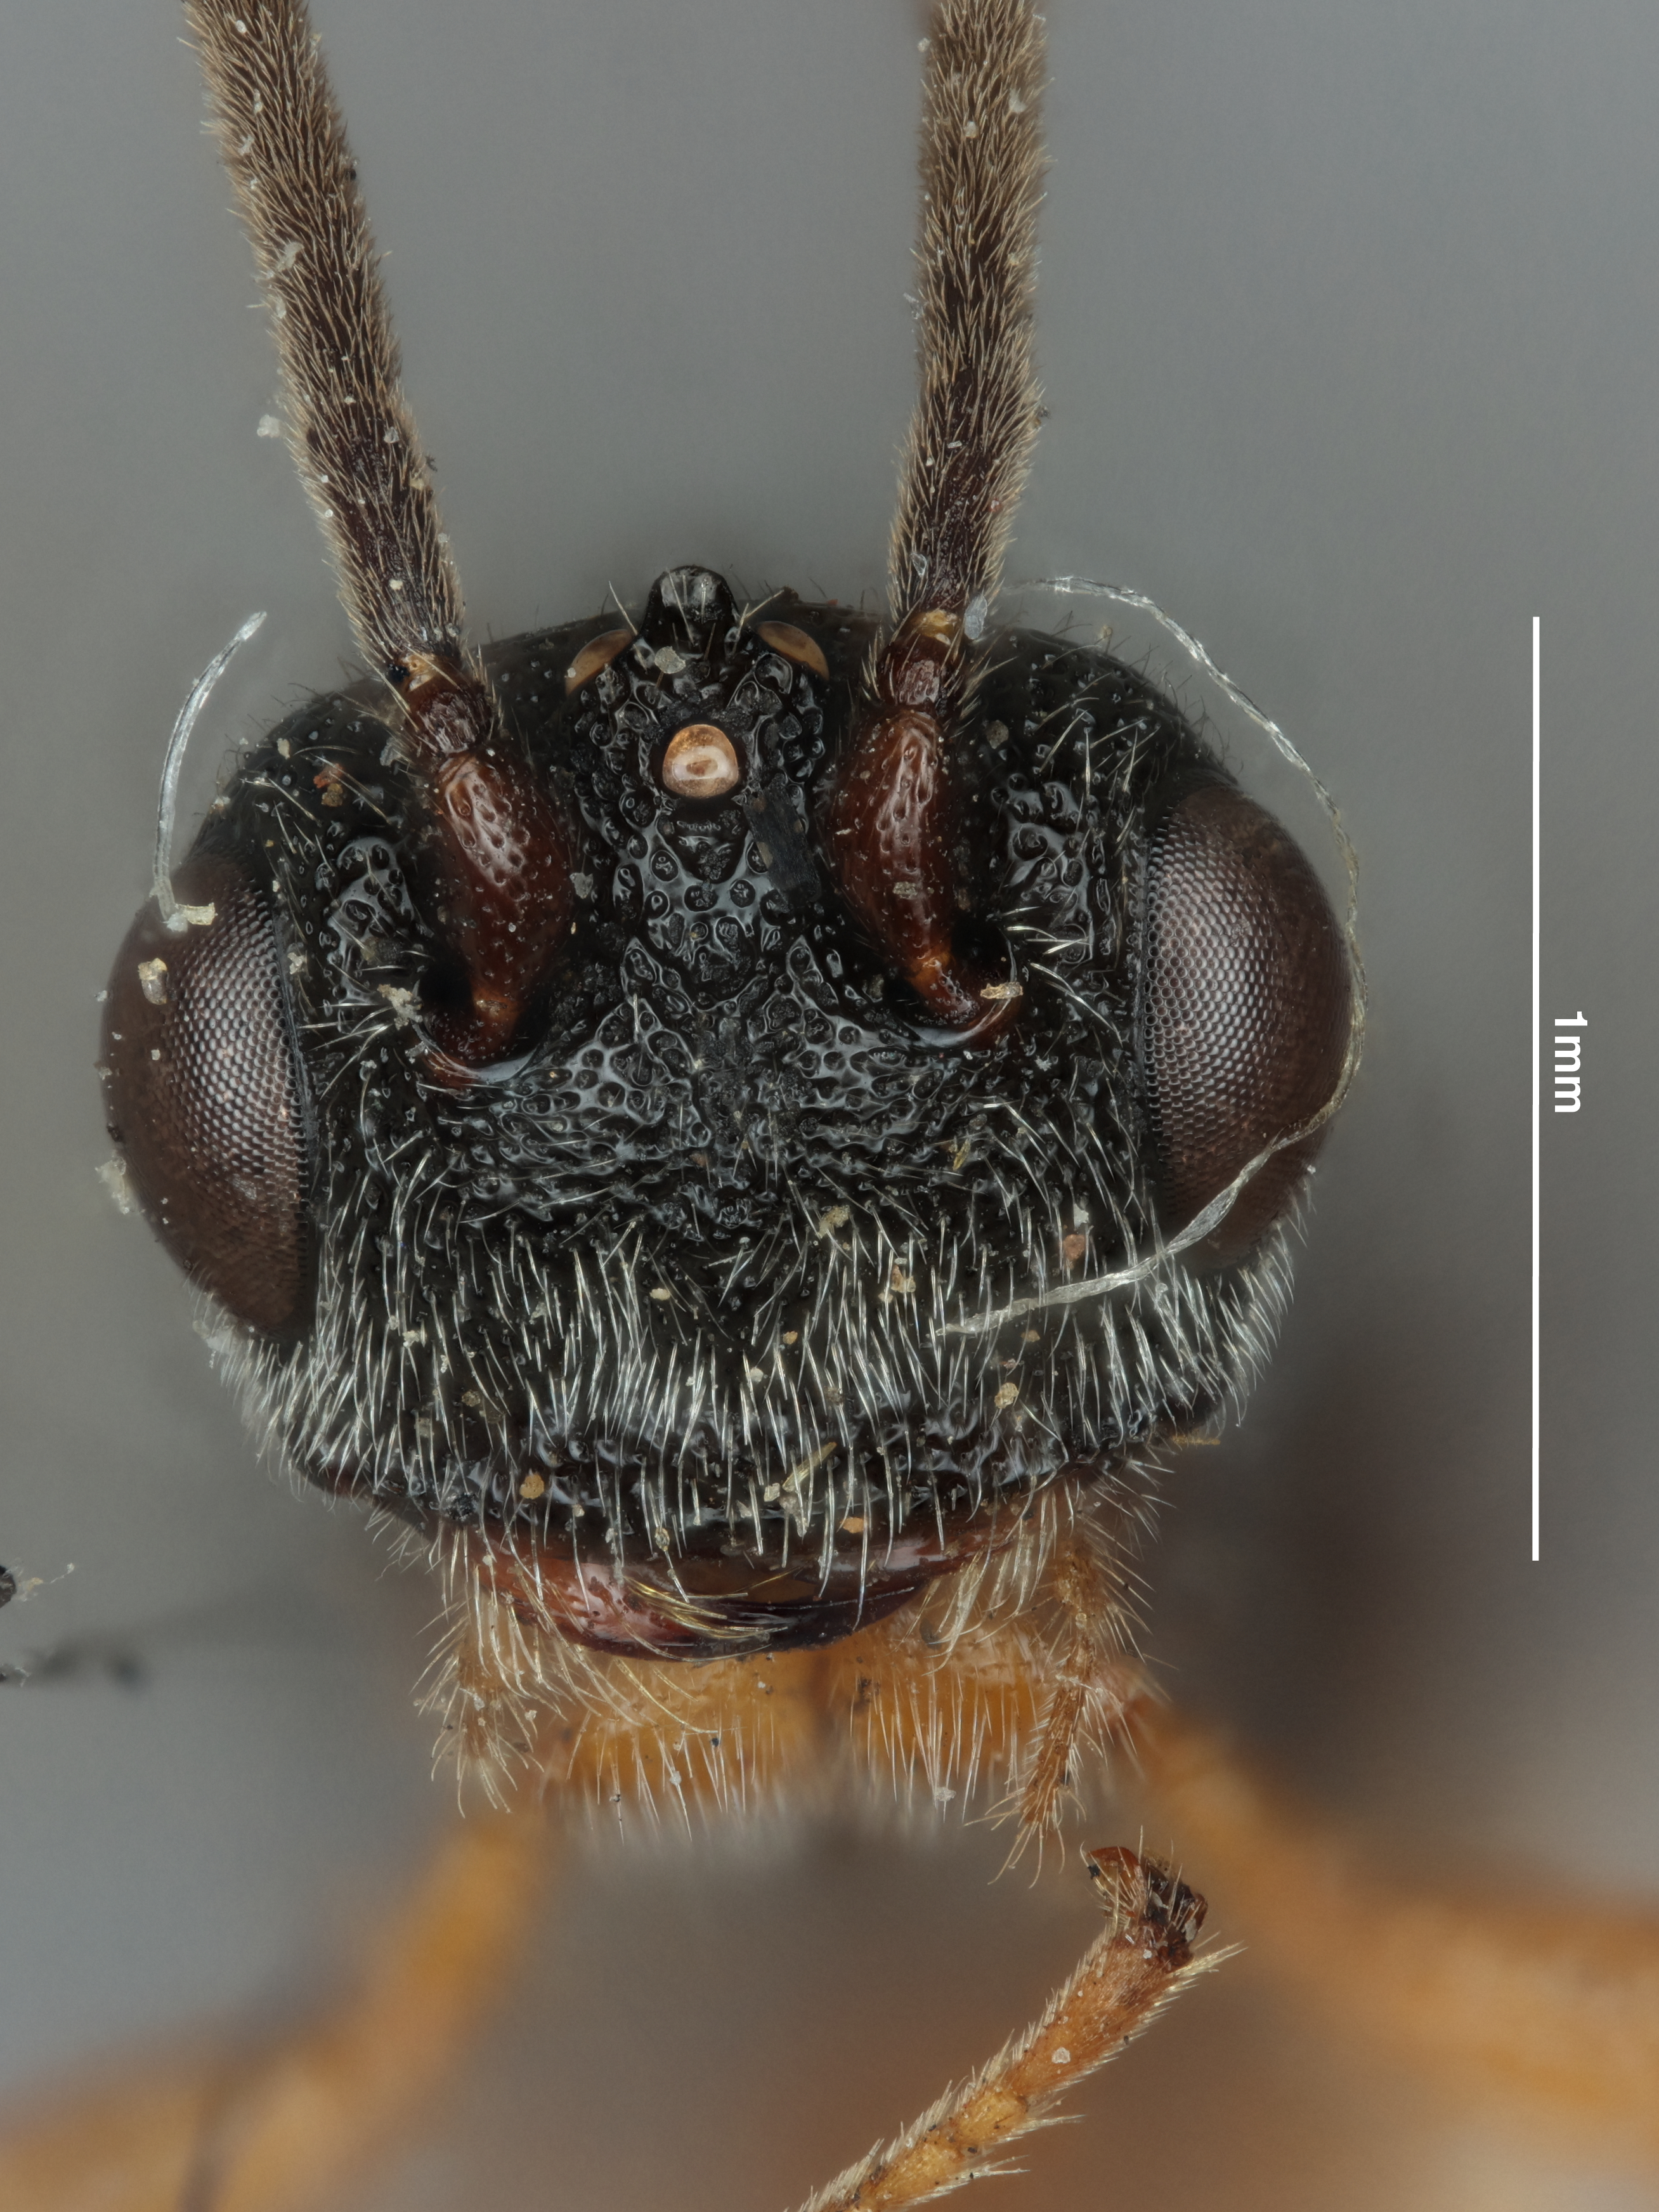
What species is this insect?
Urosigalphus rufus
